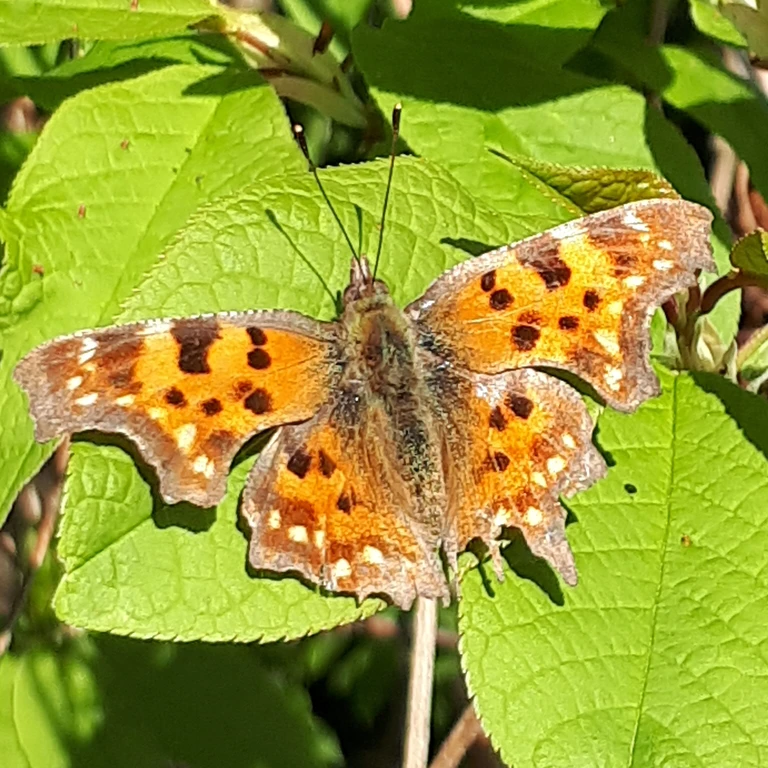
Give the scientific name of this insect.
Polygonia c-album
